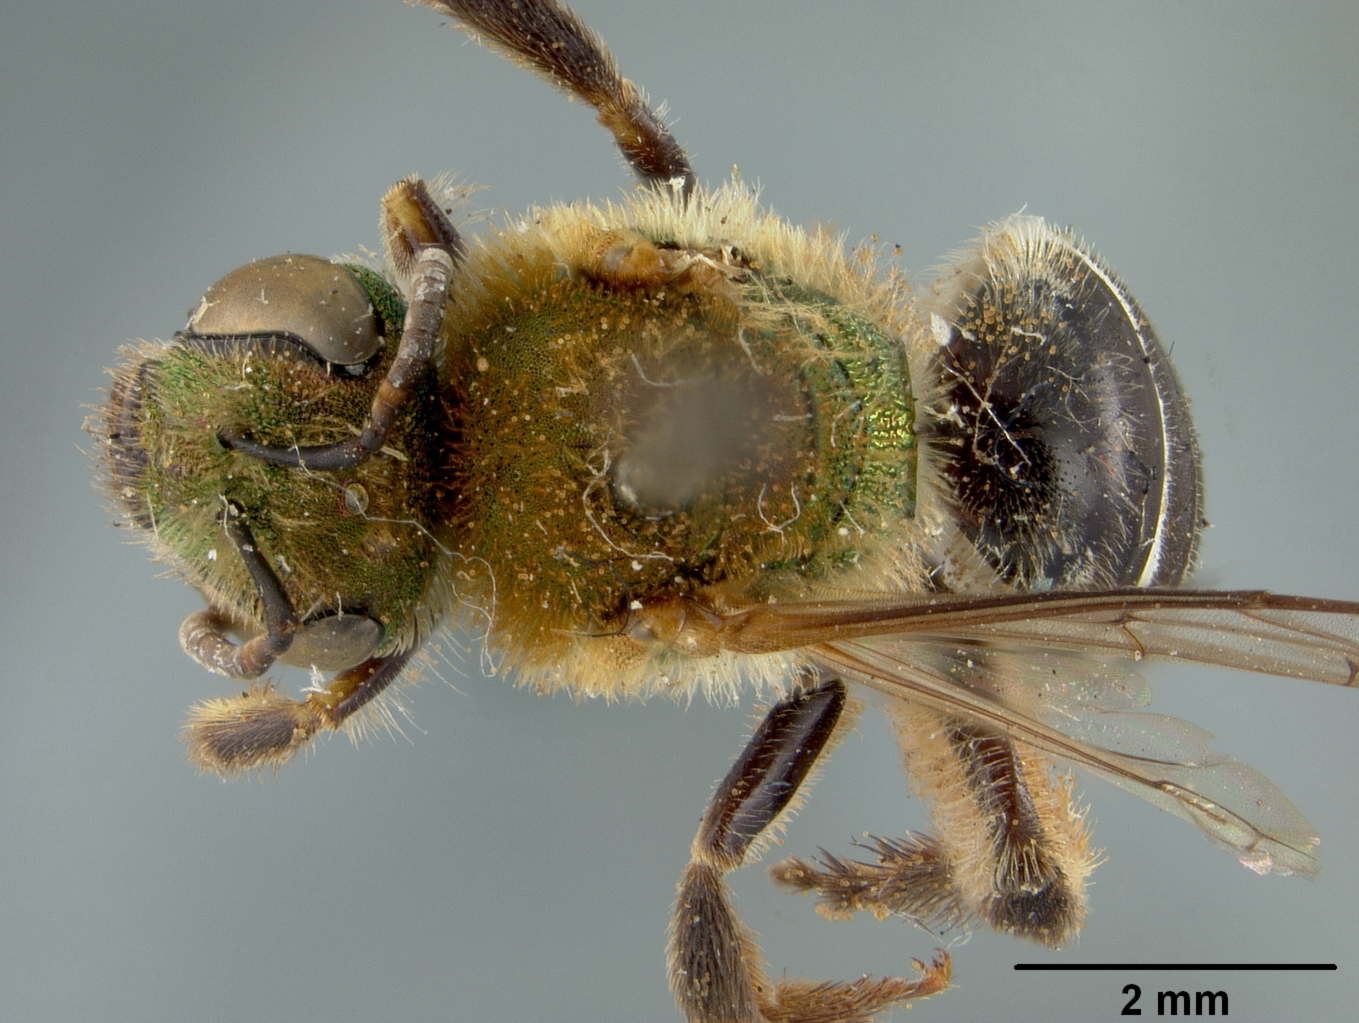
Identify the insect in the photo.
Agapostemon vulpicolor
